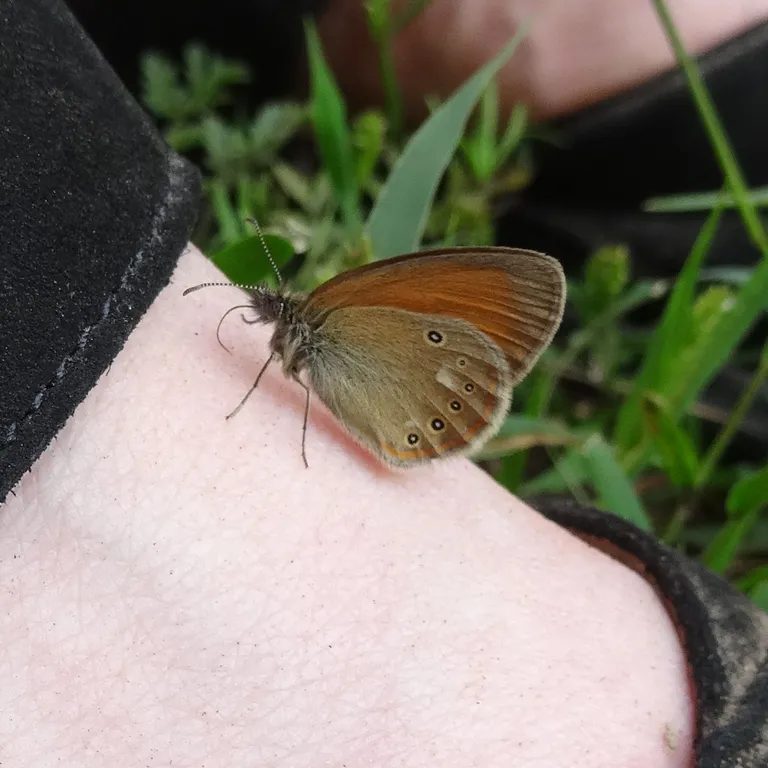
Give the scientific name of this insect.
Coenonympha glycerion (also Coenonympha iphis)
